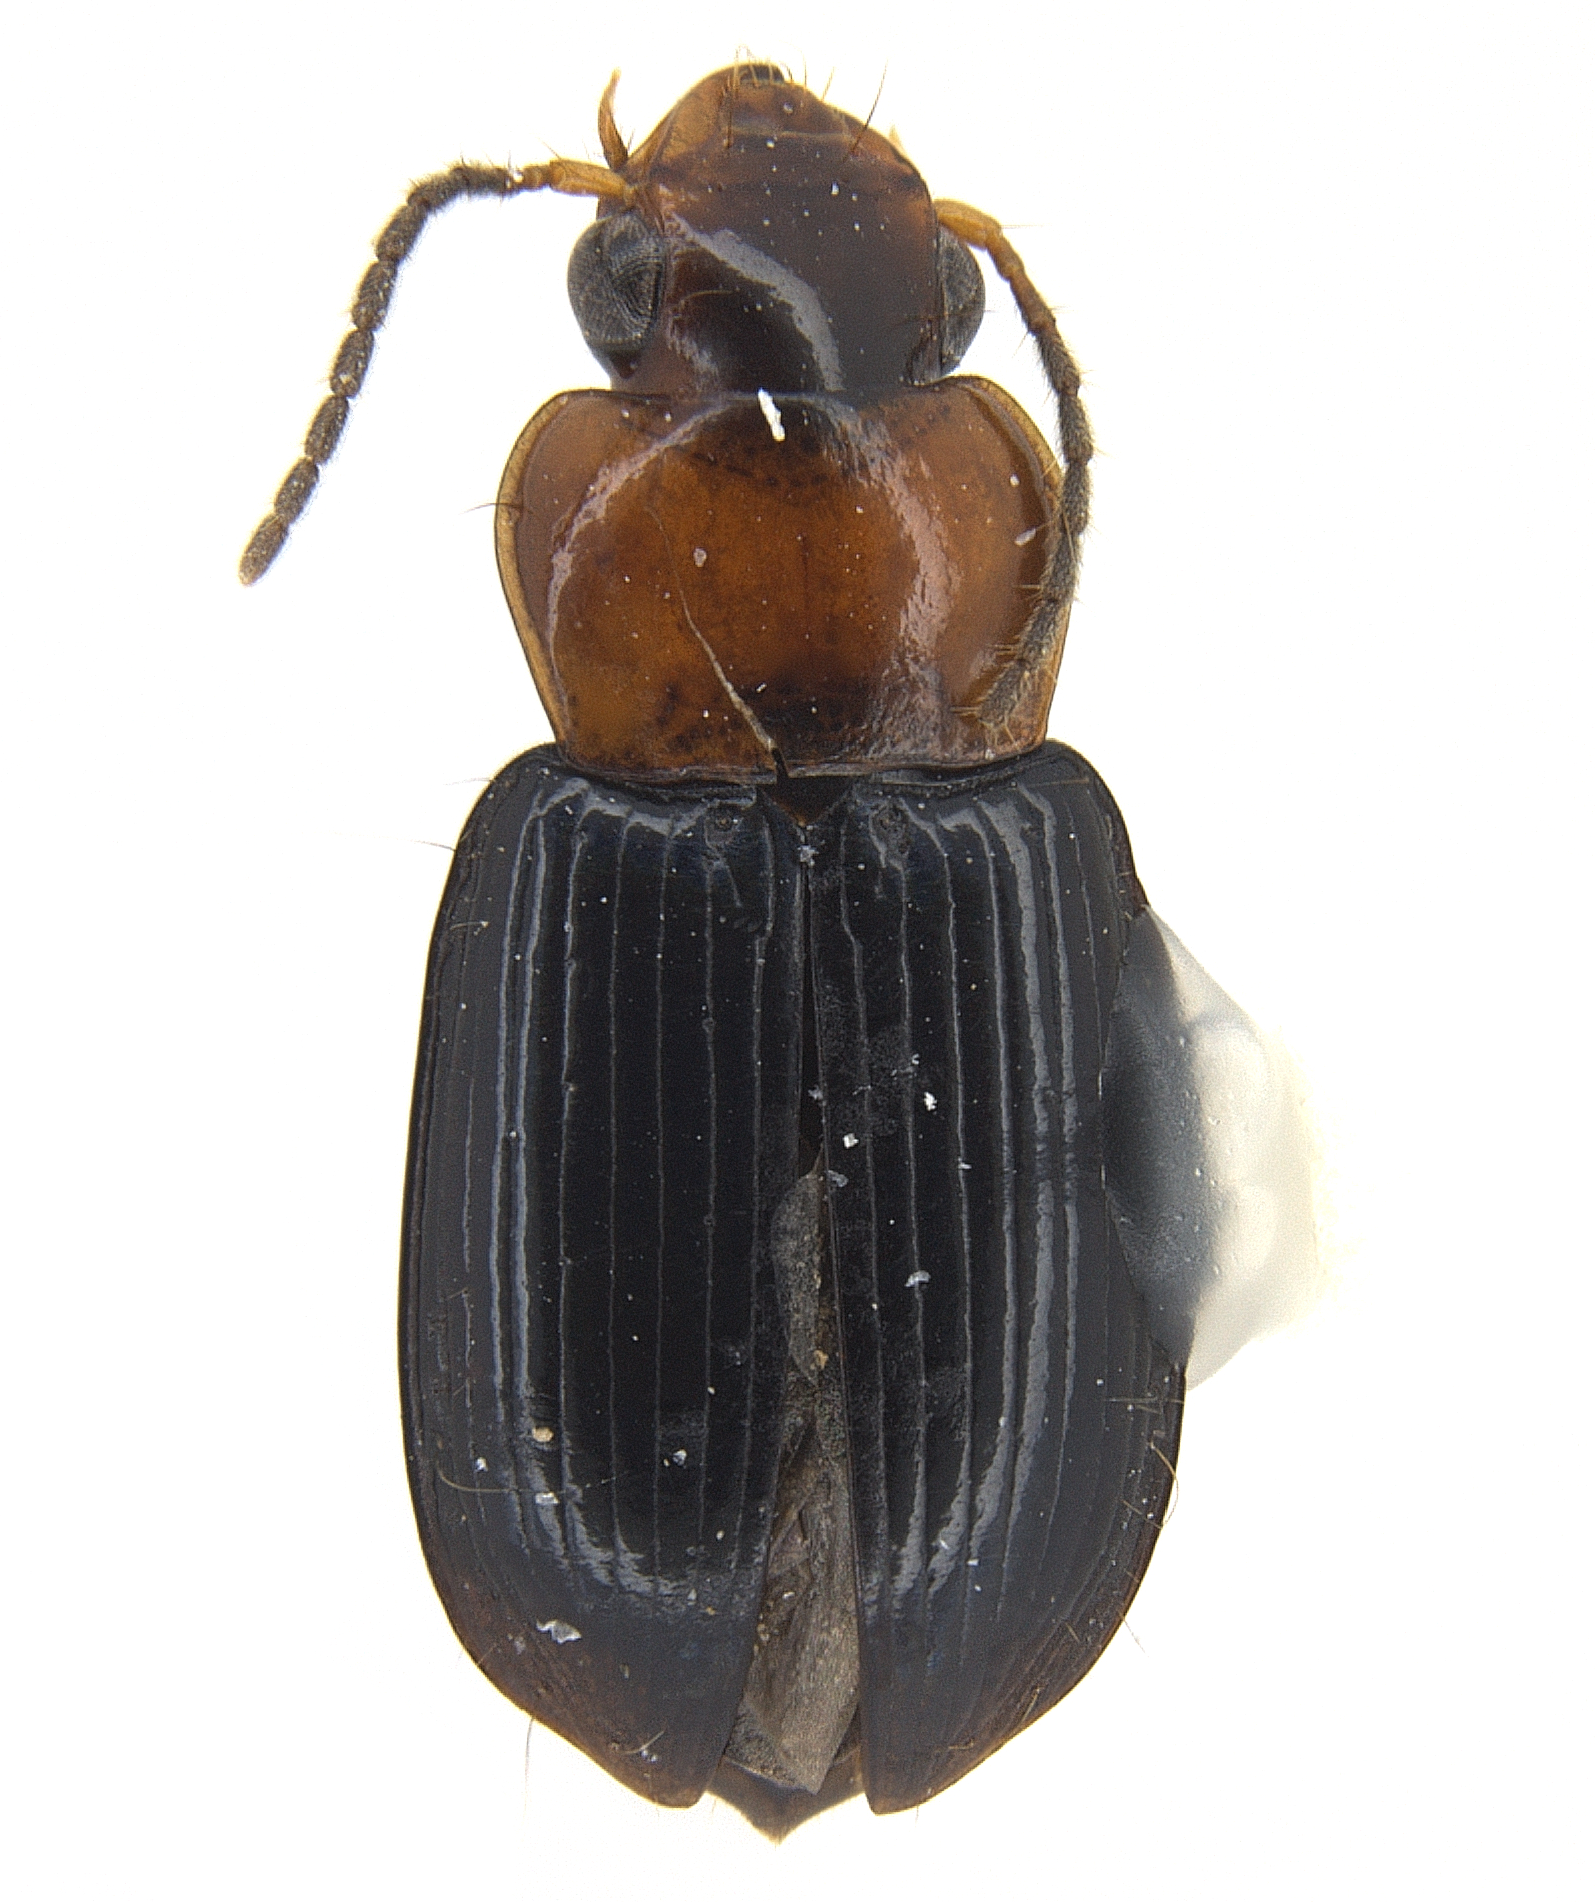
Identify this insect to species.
Selenophorus ruficollis
